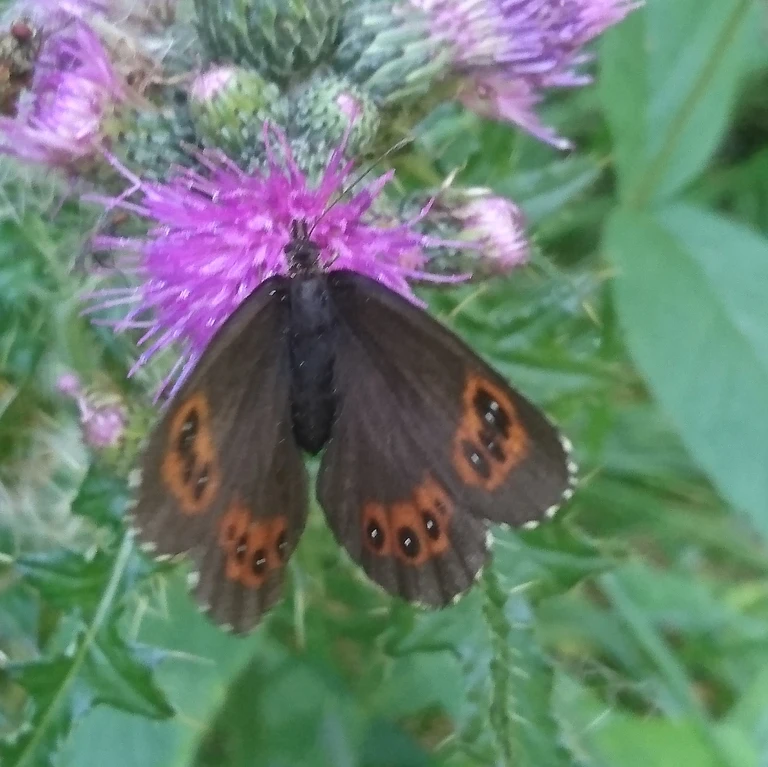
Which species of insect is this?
Erebia ligea
